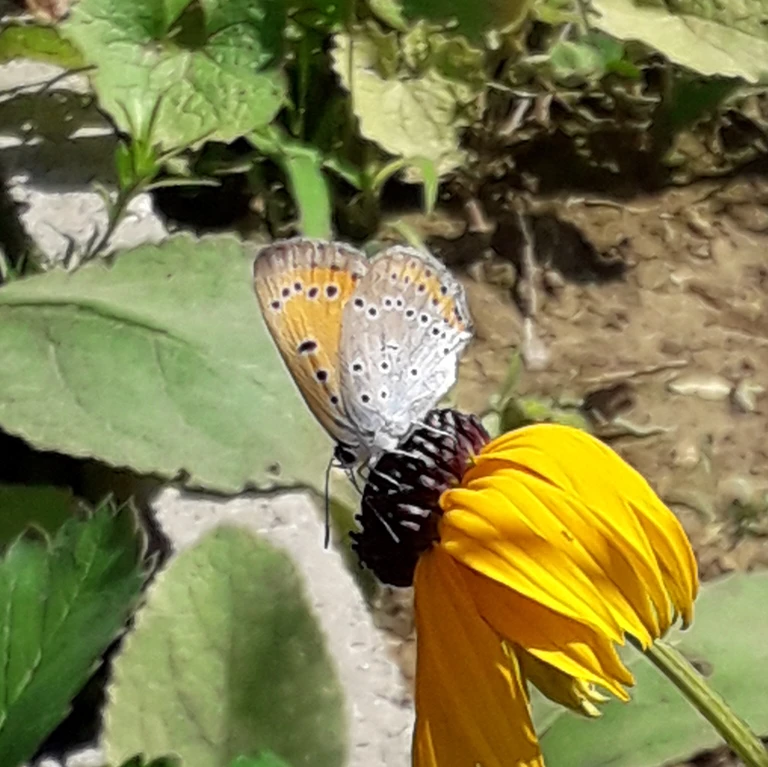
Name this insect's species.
Lycaena dispar
